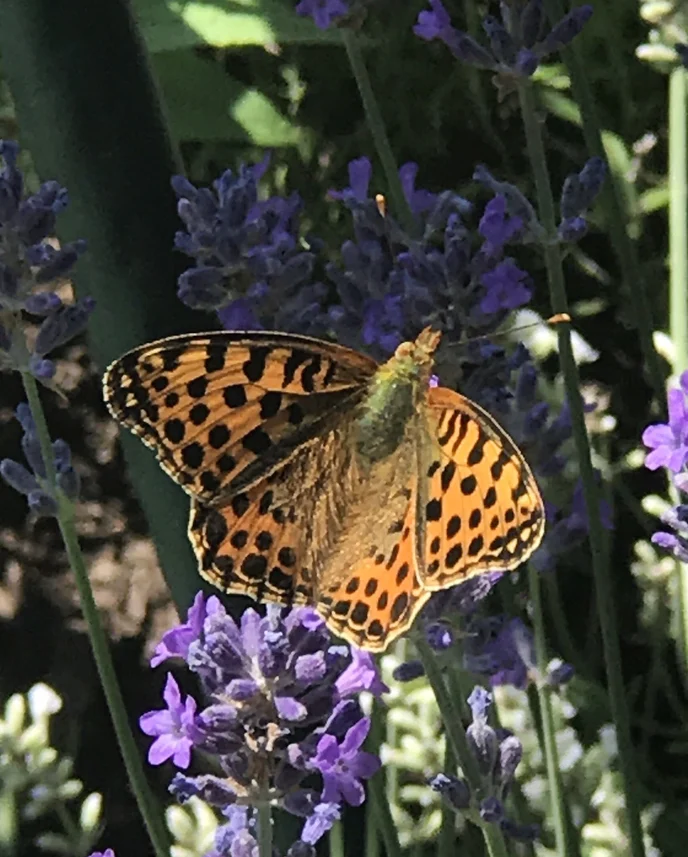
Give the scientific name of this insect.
Issoria lathonia
